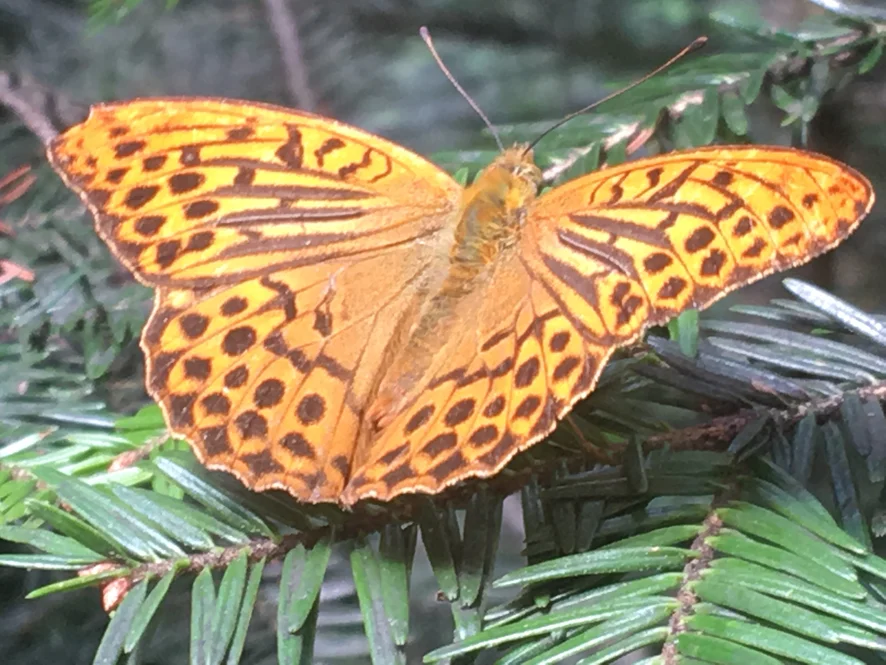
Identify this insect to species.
Argynnis paphia
